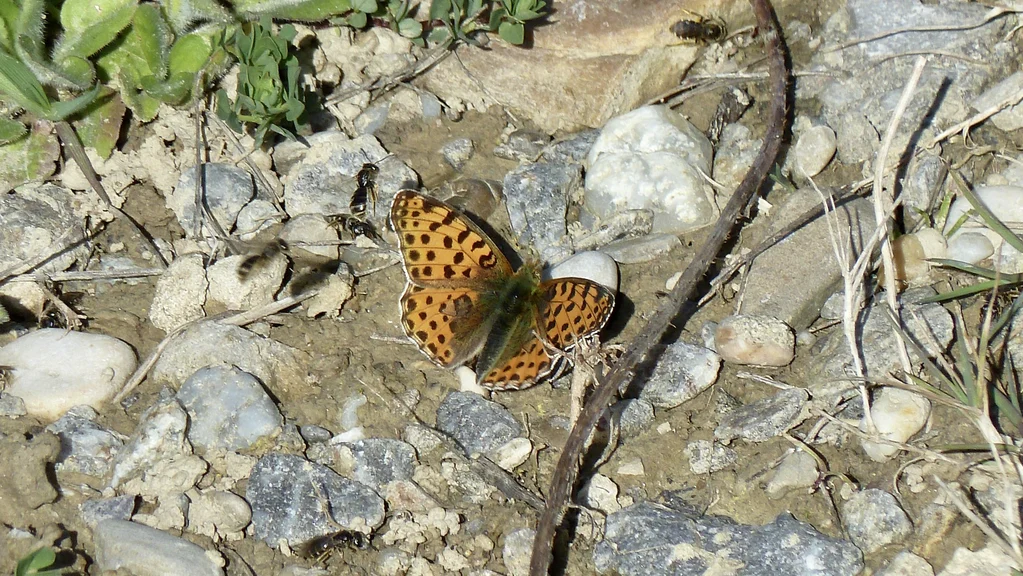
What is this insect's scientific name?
Issoria lathonia
